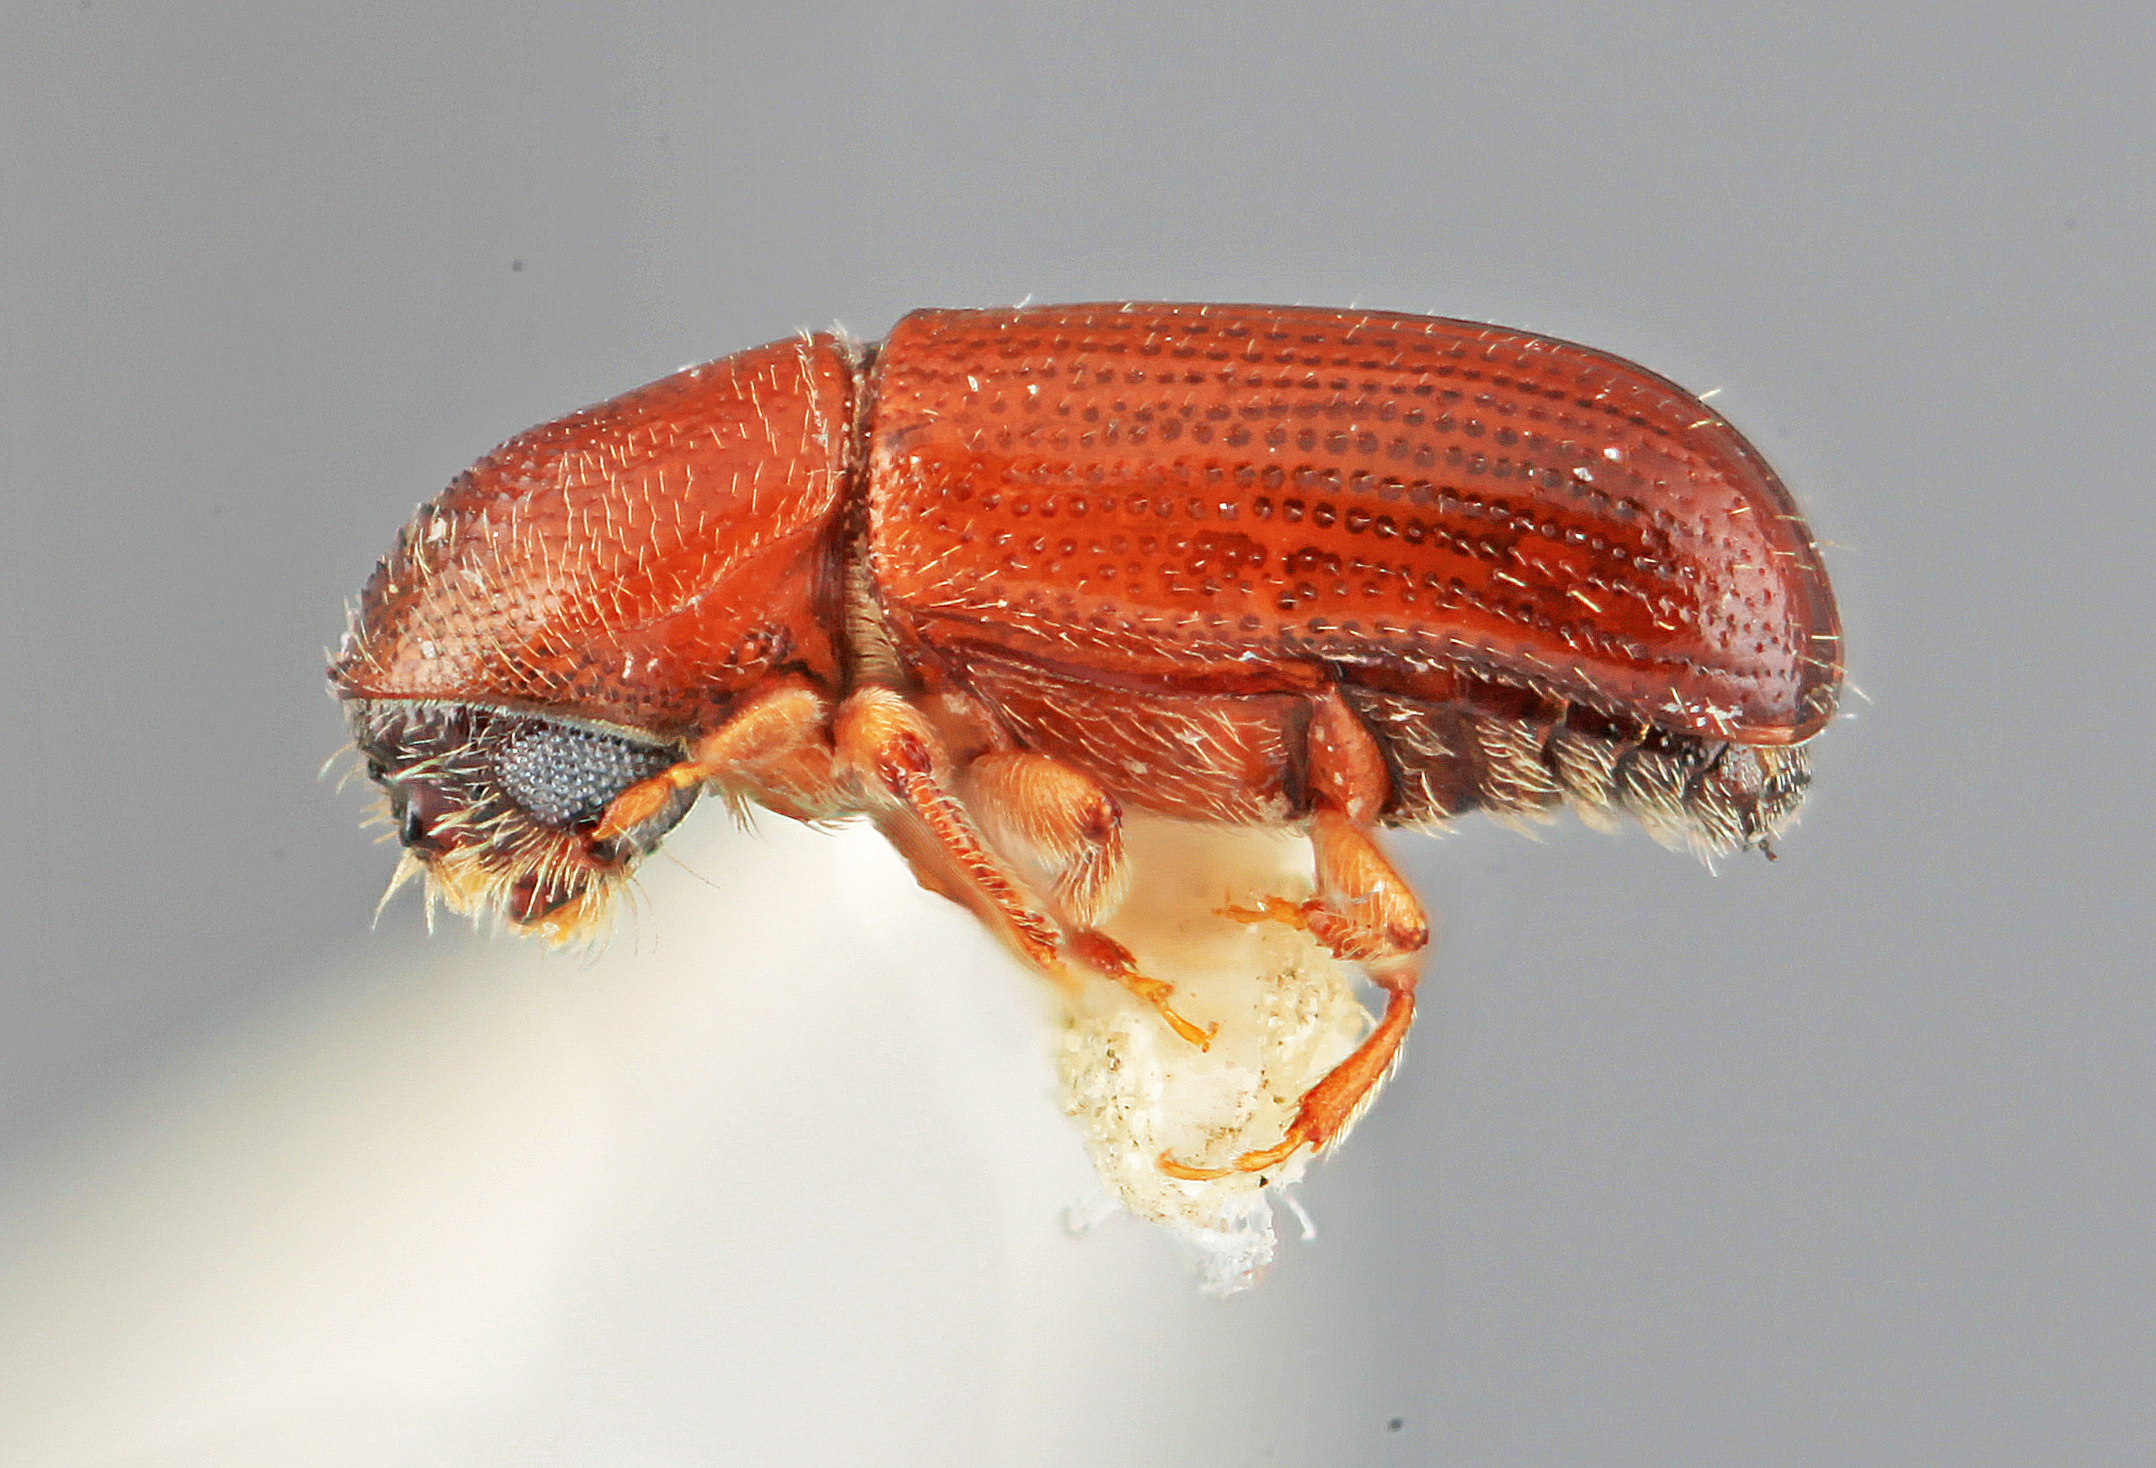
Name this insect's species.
Araptus dentifrons
